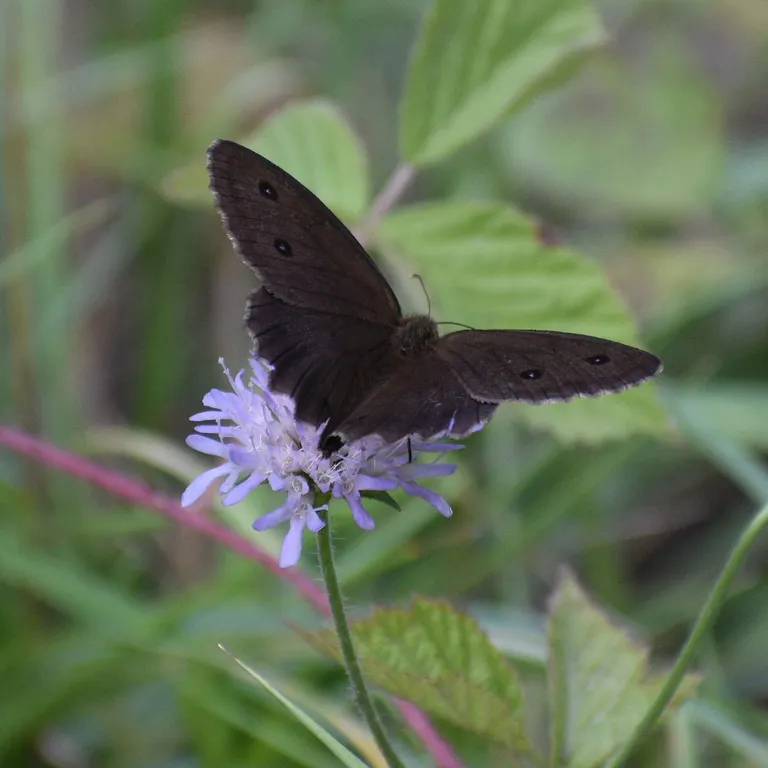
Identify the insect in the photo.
Minois dryas
